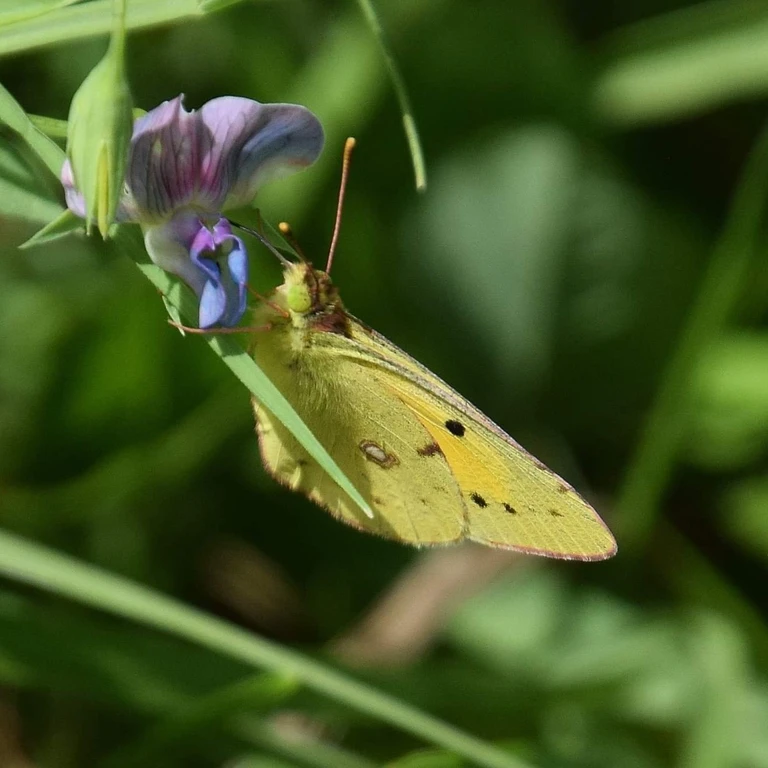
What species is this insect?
Colias croceus
